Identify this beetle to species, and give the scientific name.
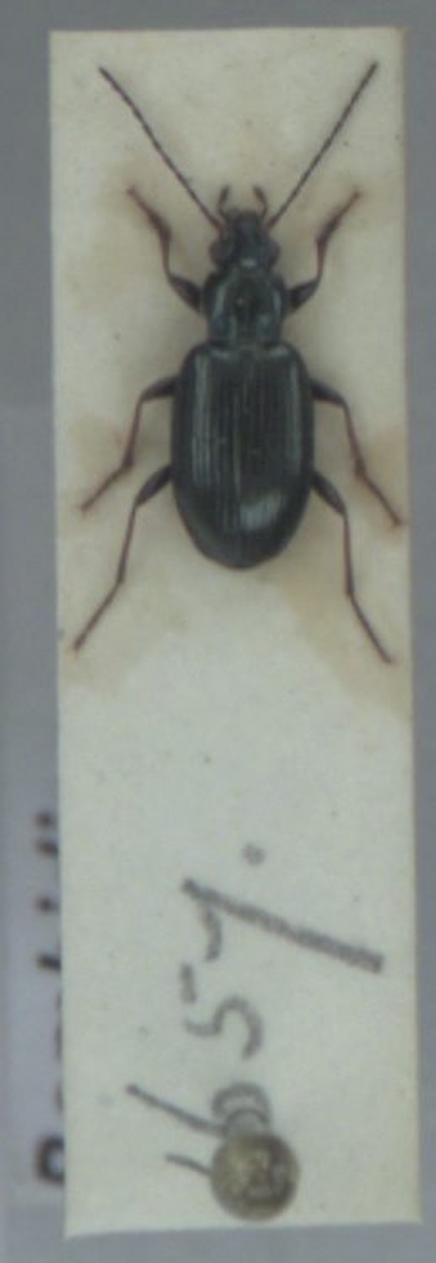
Bembidion tibiale
